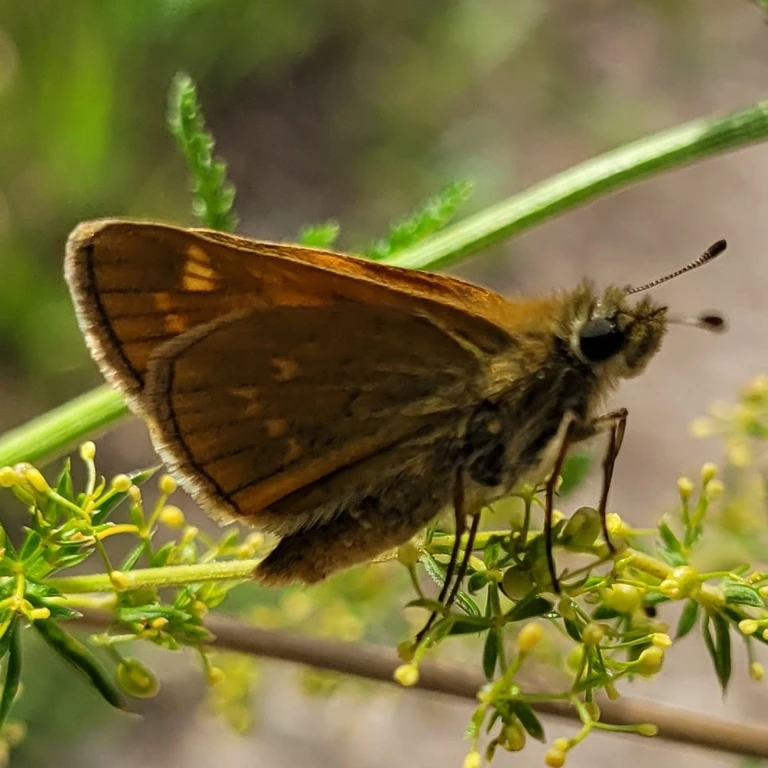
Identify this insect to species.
Ochlodes sylvanus (also Ochlodes venata)
